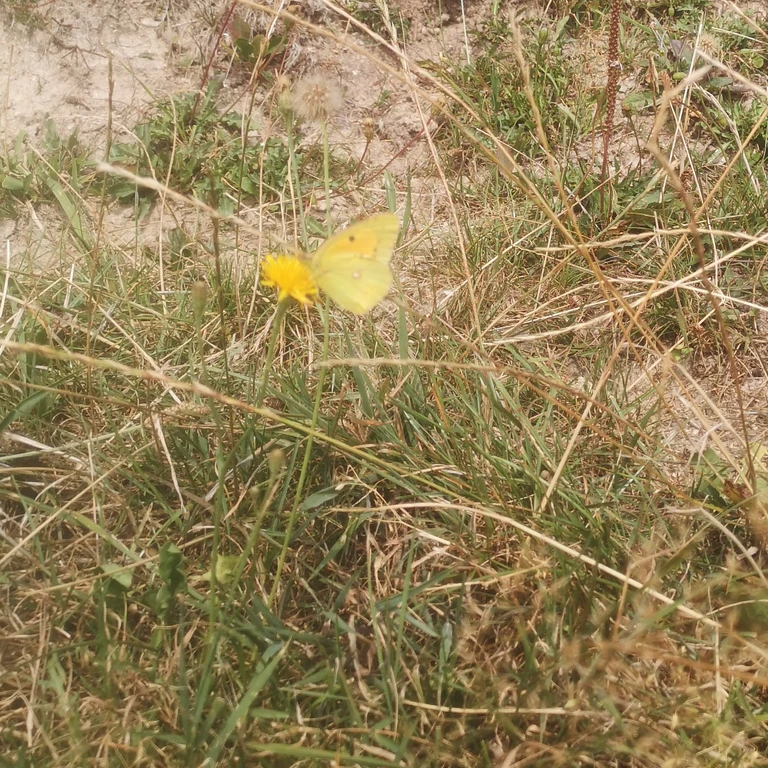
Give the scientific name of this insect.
Colias croceus
